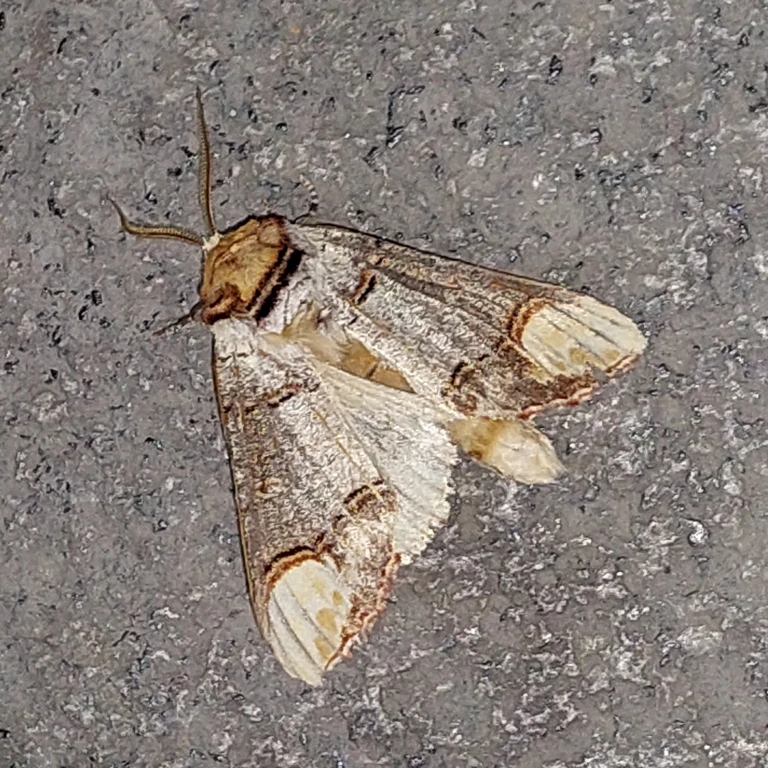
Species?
Phalera bucephala
